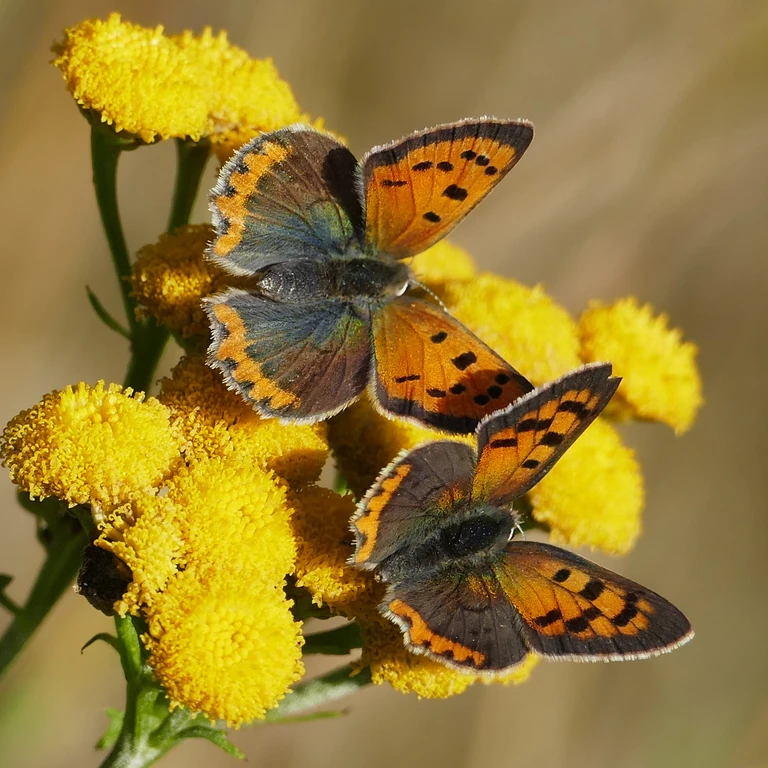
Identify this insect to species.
Lycaena phlaeas
